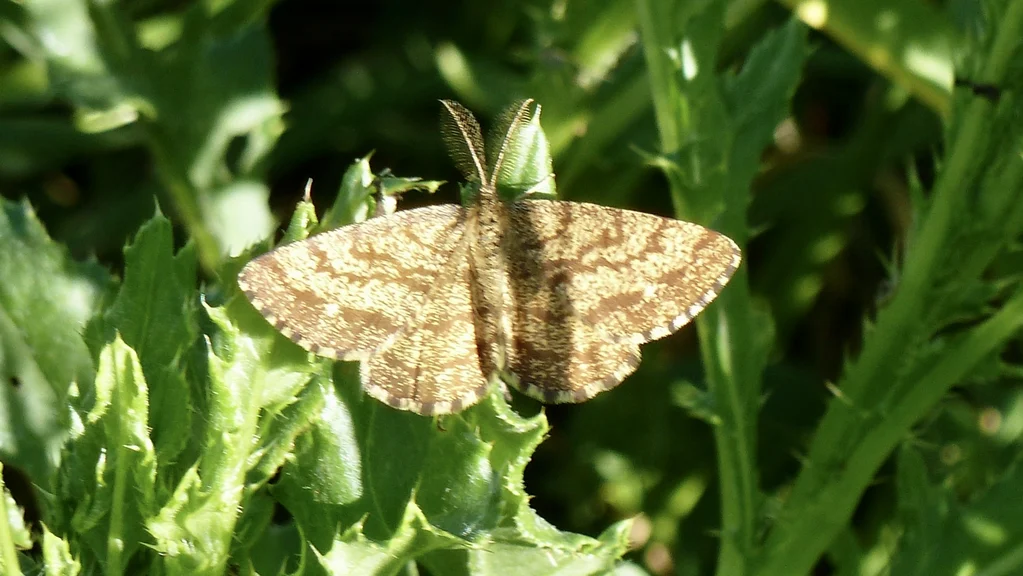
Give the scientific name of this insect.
Ematurga atomaria
